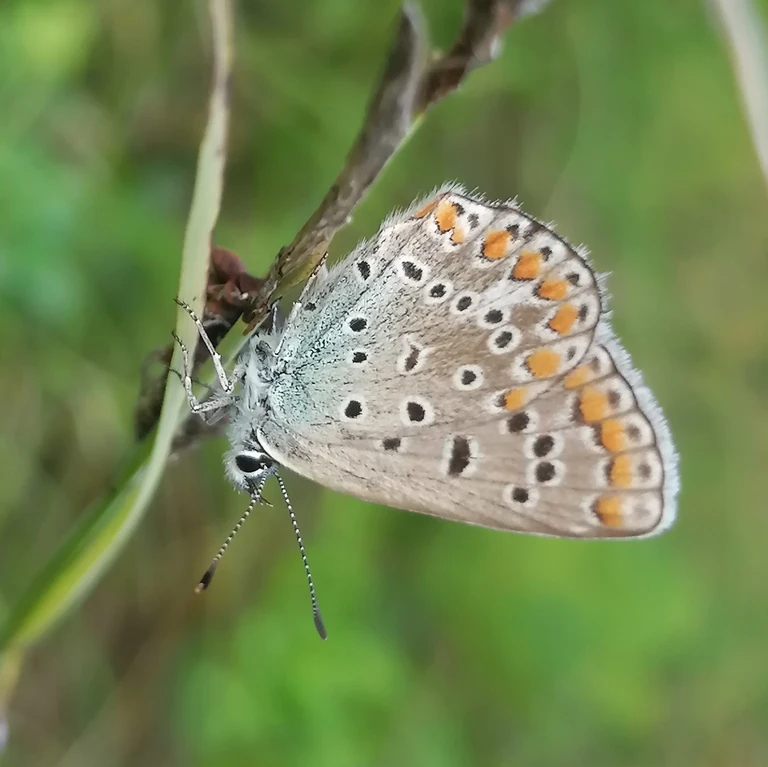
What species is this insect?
Polyommatus icarus
